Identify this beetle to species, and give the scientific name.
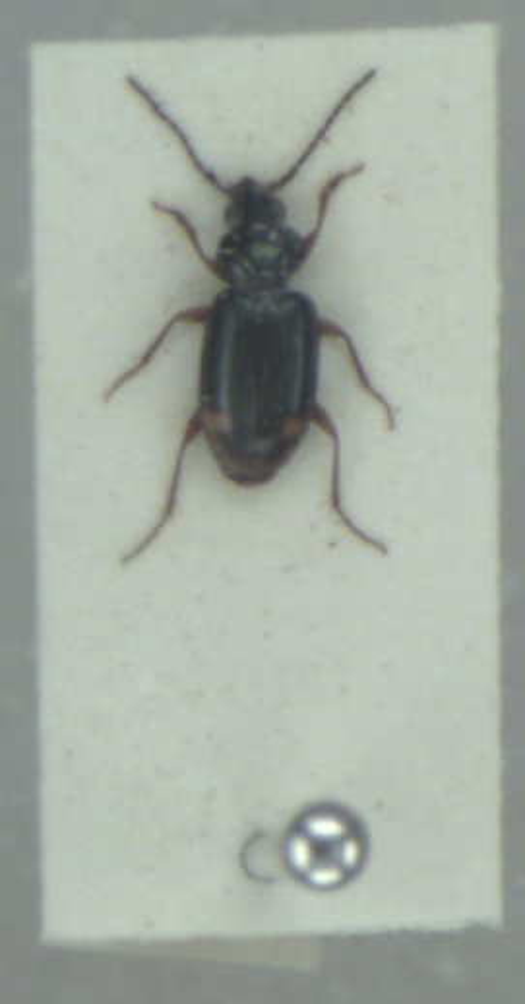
Bembidion biguttatum
